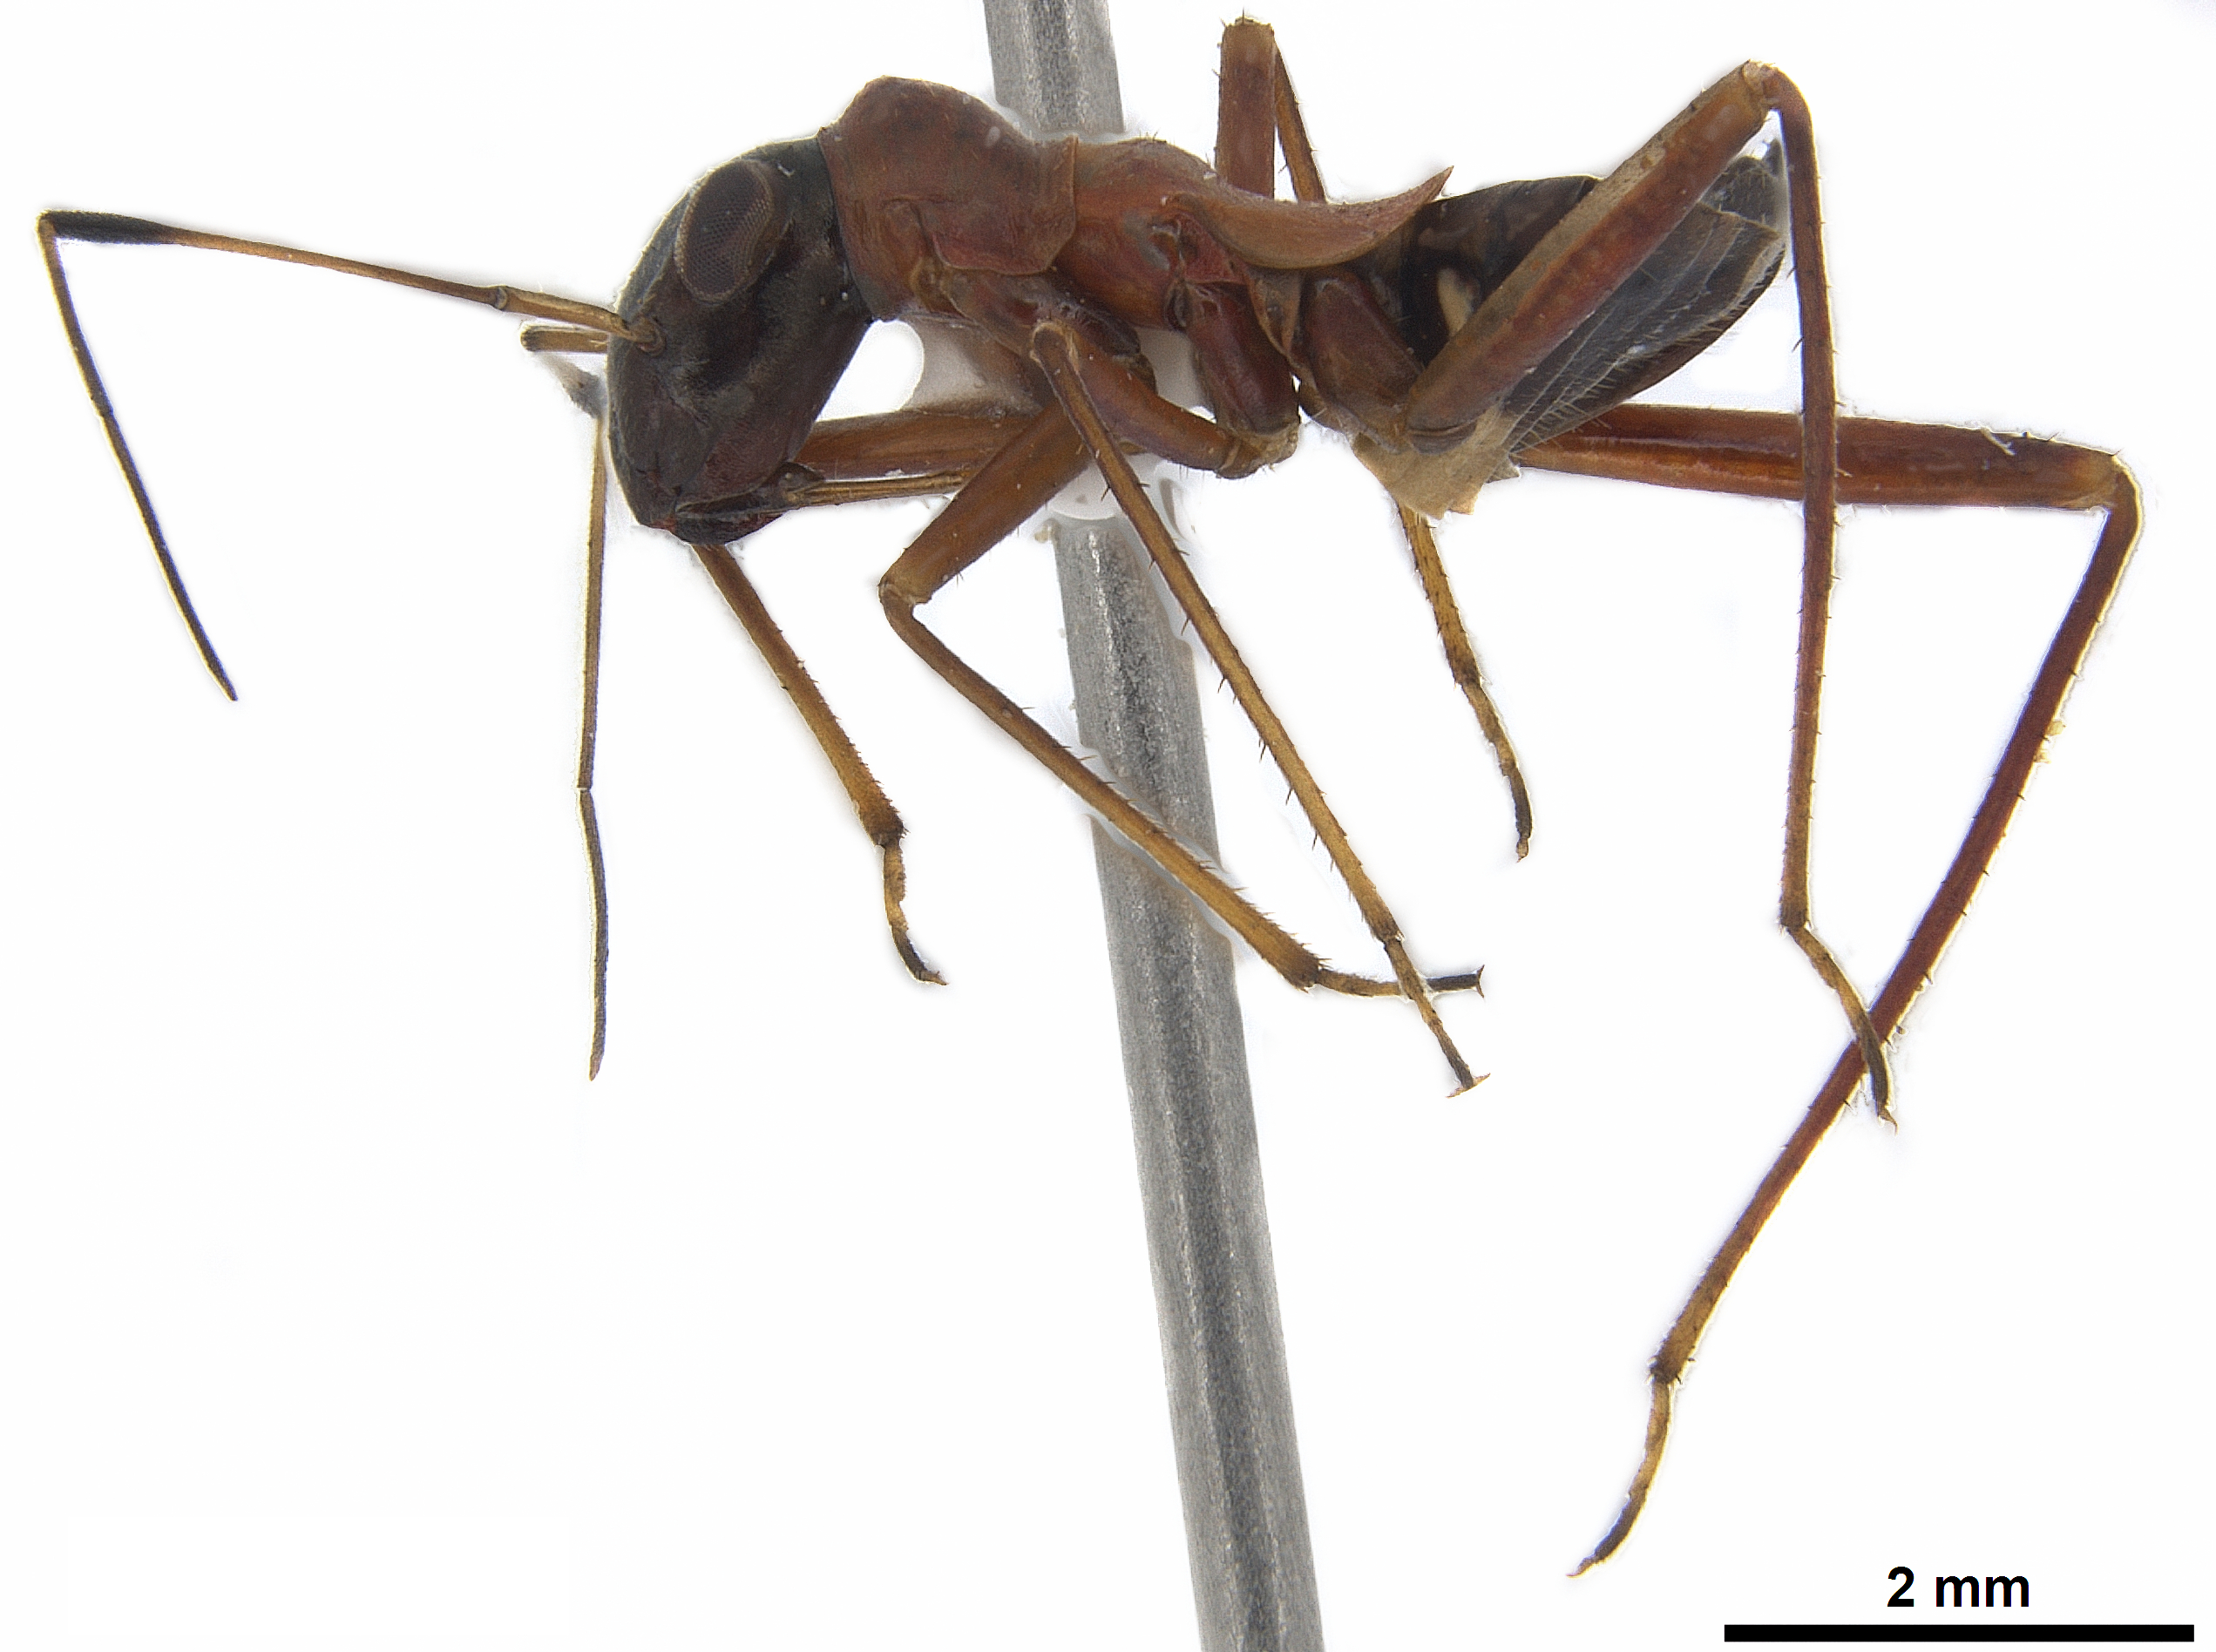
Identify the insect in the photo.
Paradacerla formicina
